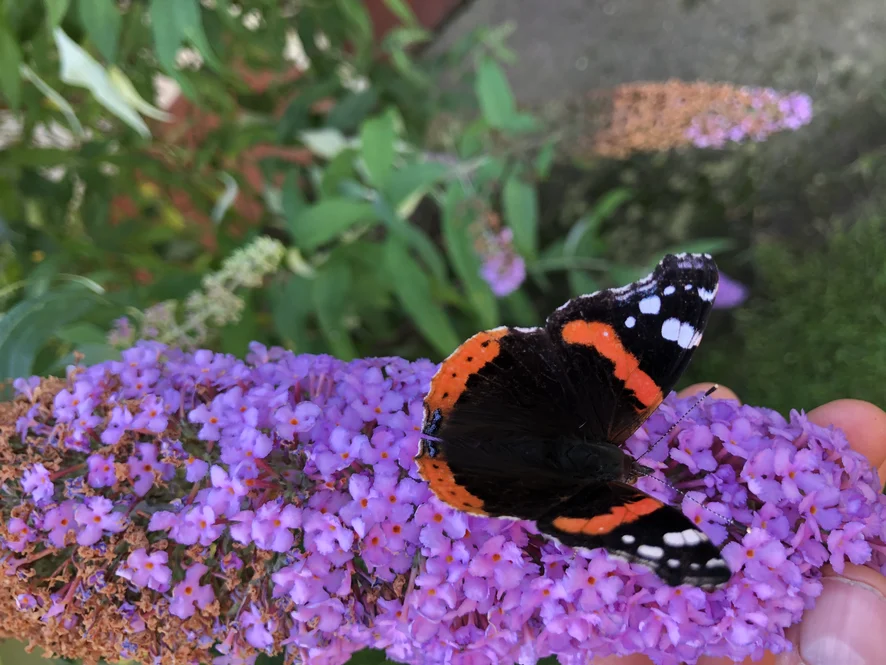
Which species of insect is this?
Vanessa atalanta
